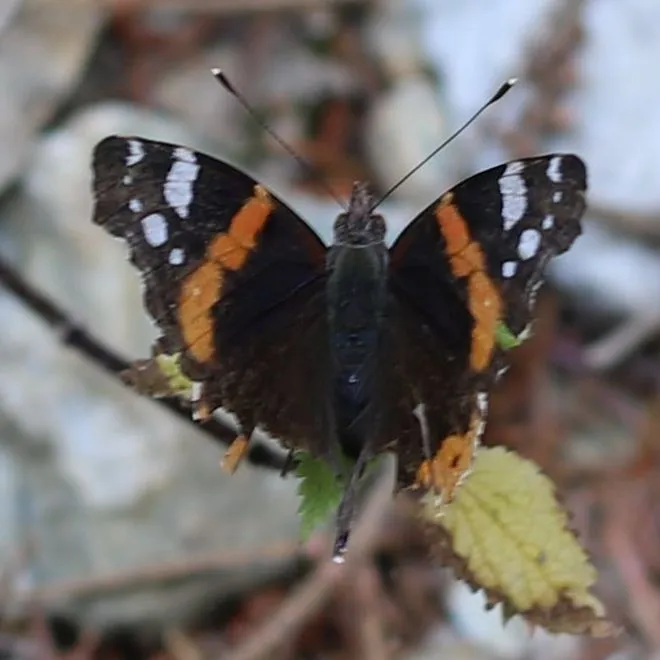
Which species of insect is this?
Vanessa atalanta
